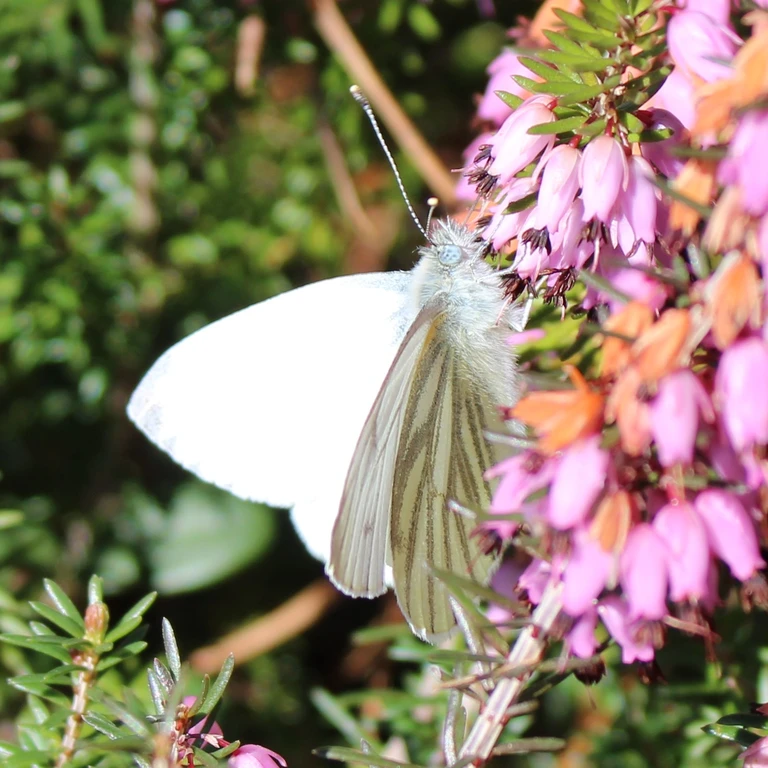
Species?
Pieris napi
